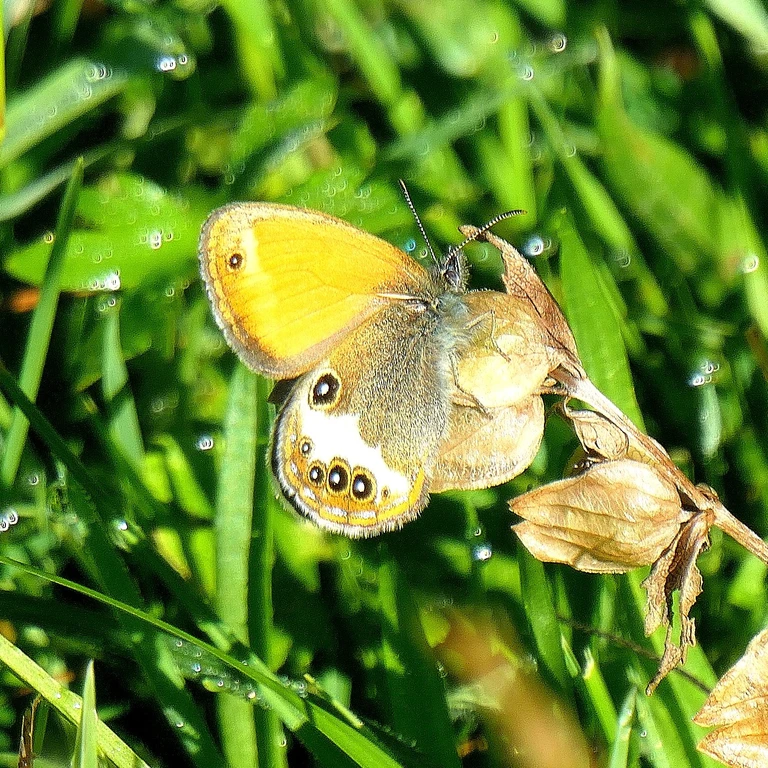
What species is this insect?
Coenonympha arcania
